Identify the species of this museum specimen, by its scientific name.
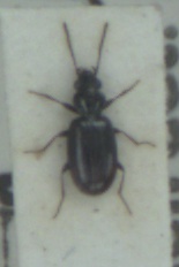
Bembidion minimum
